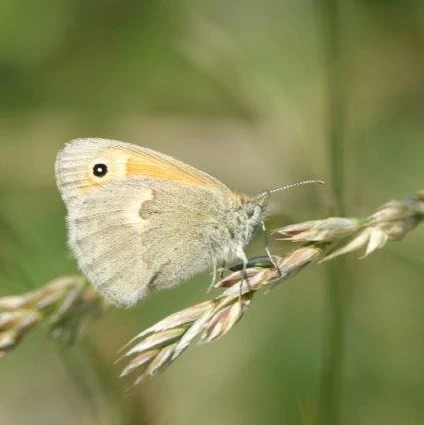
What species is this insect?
Coenonympha pamphilus
